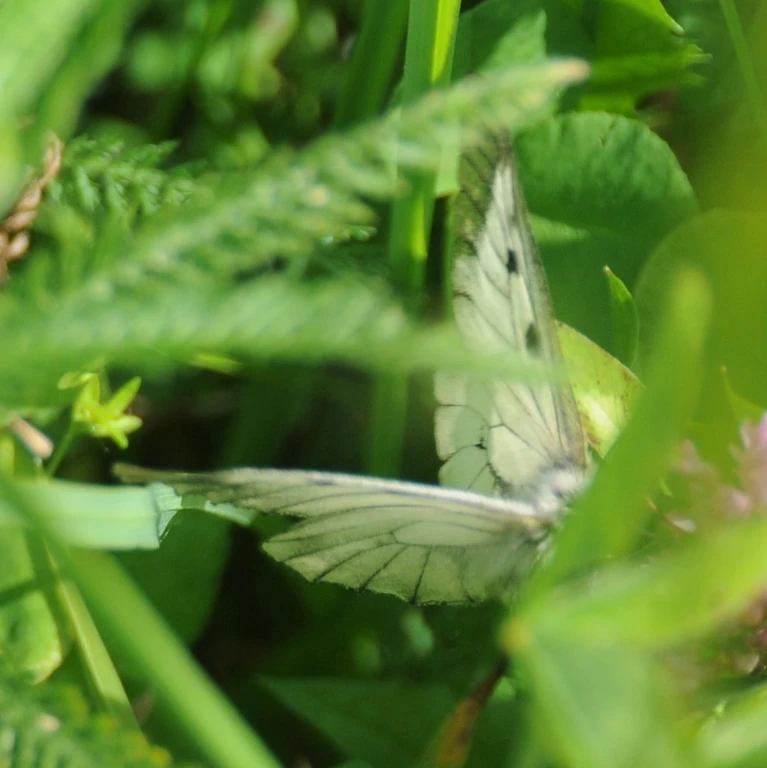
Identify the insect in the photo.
Parnassius mnemosyne
